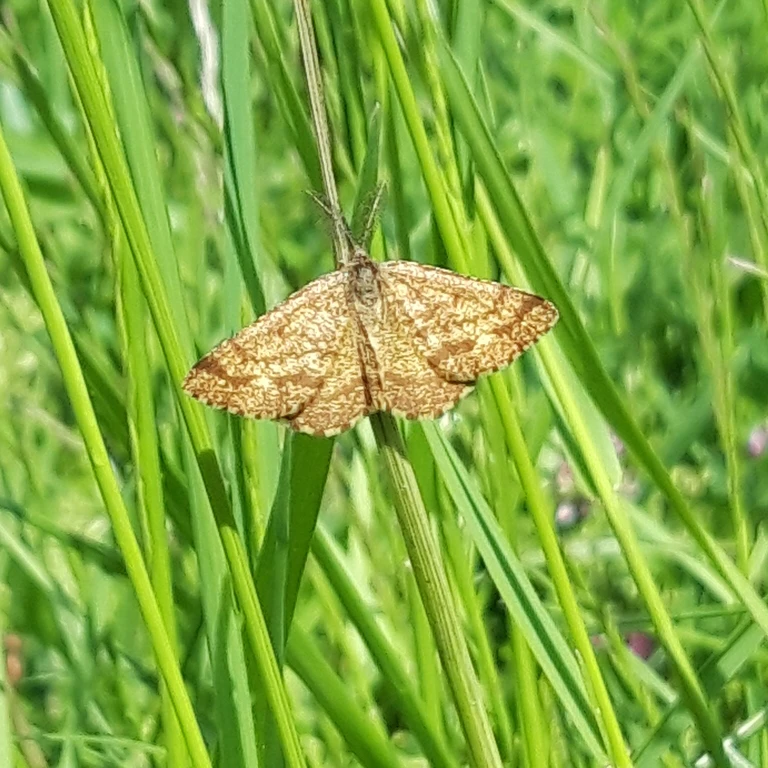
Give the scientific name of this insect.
Ematurga atomaria
